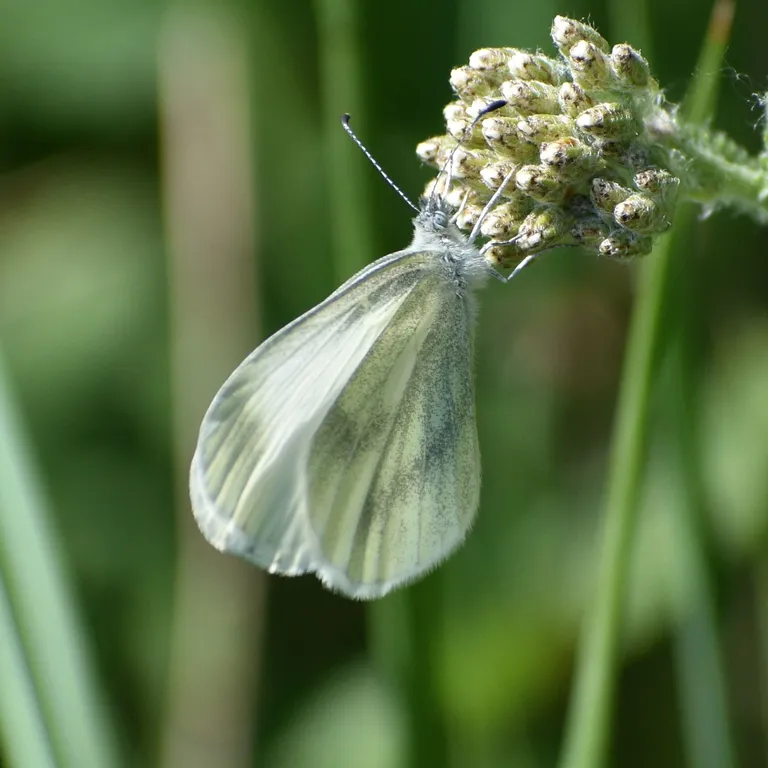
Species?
Leptidea sinapis/juvernica
